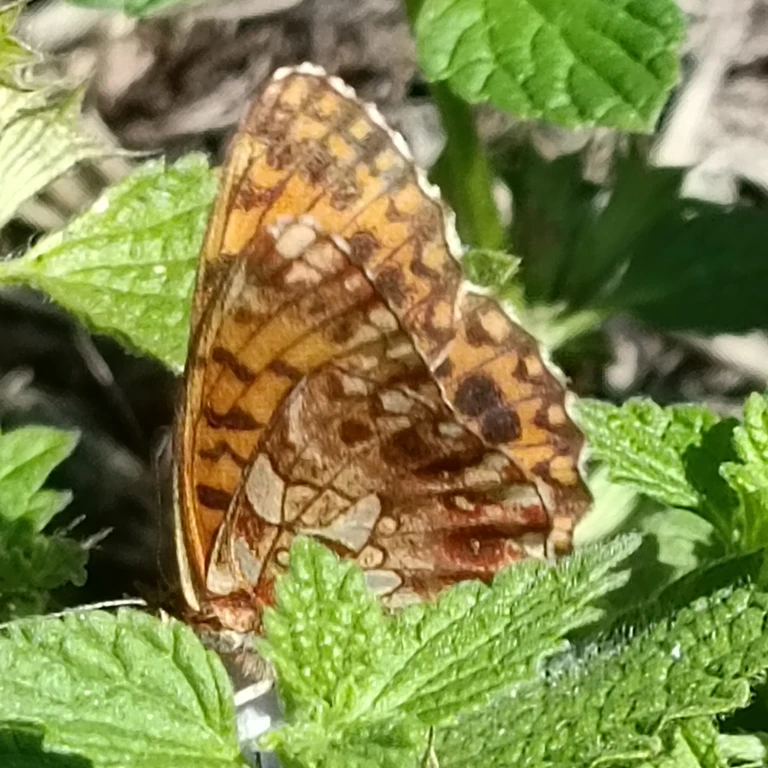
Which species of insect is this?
Boloria dia
